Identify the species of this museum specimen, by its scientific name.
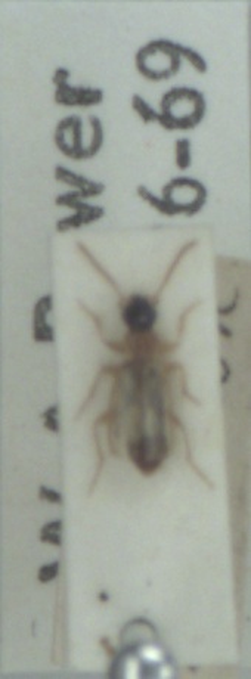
Philorhizus melanocephalus
